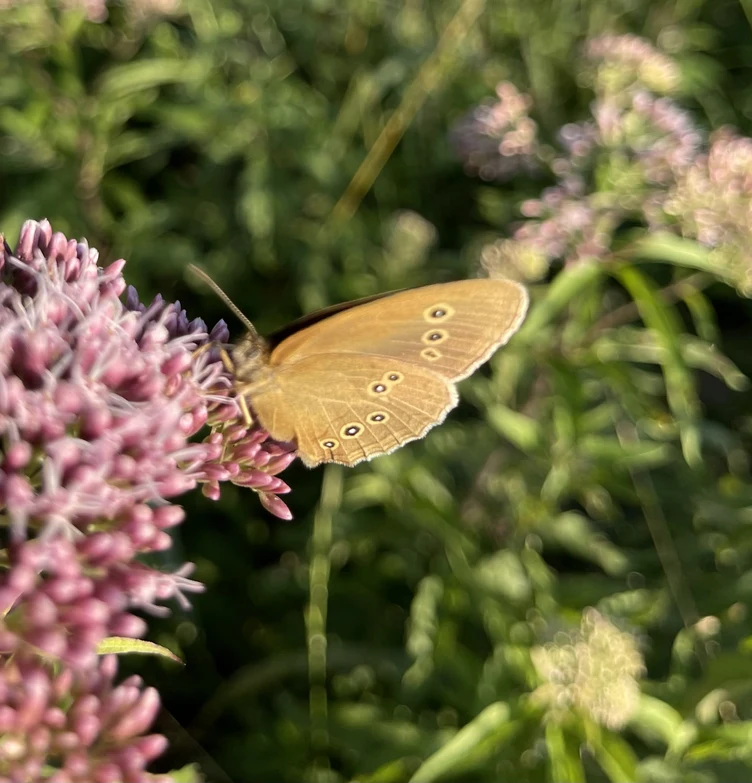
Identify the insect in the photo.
Aphantopus hyperantus
